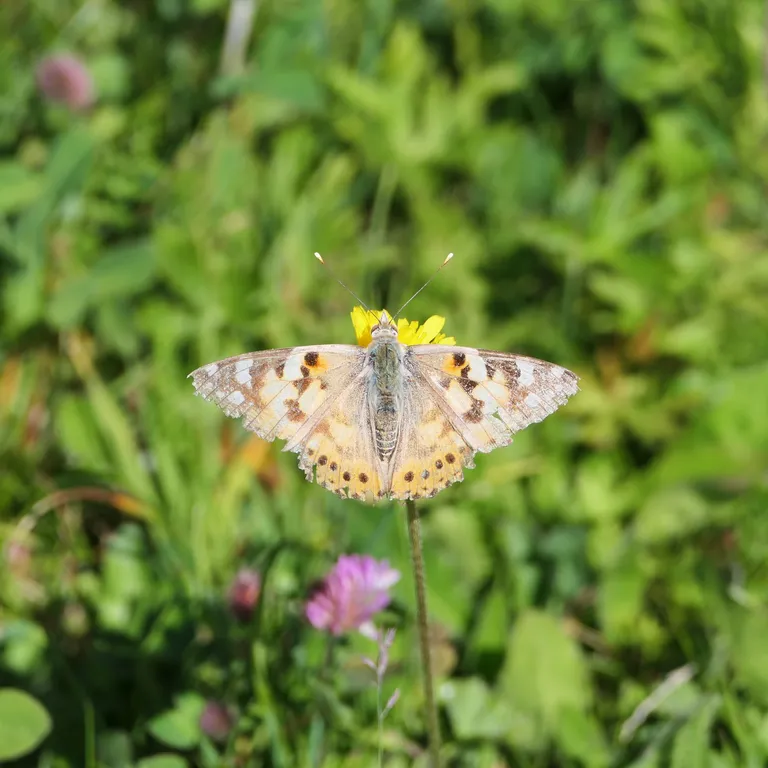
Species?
Vanessa cardui
